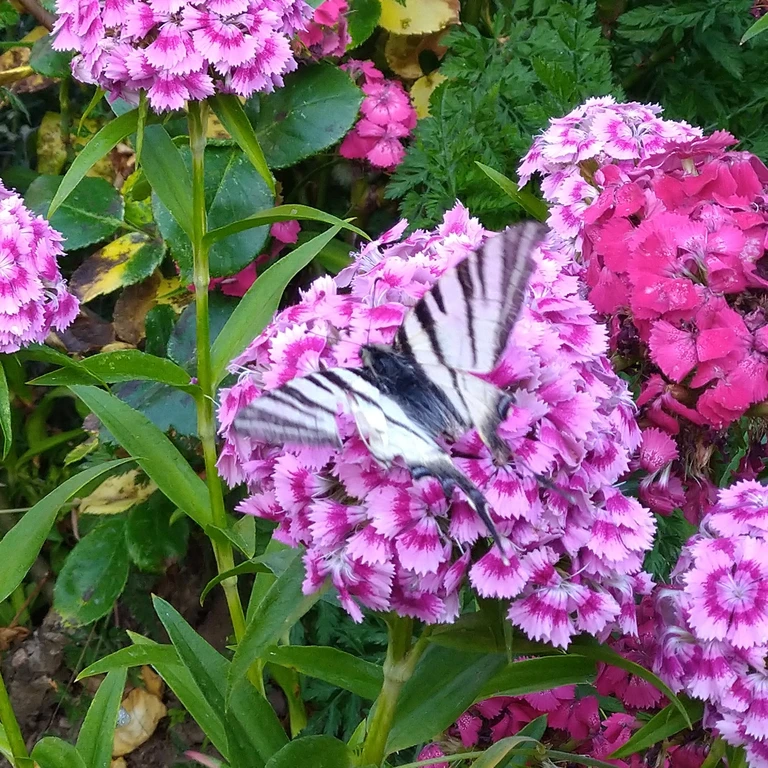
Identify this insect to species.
Iphiclides podalirius
